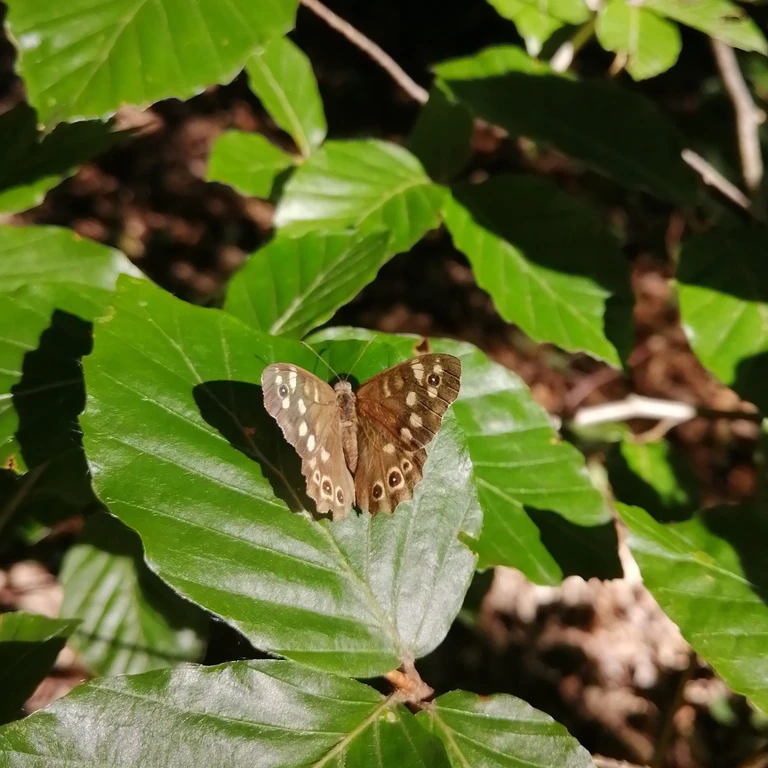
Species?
Pararge aegeria
